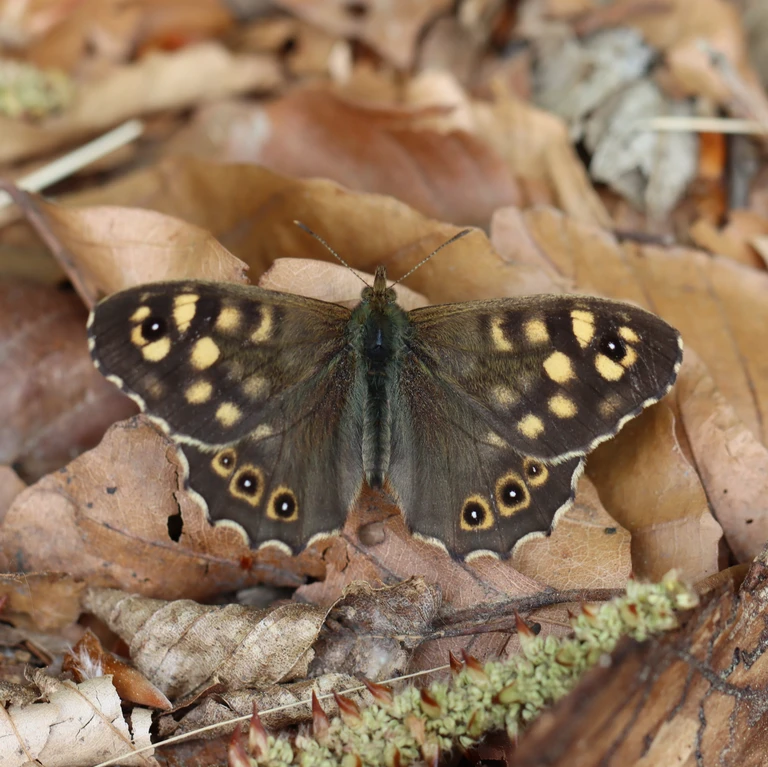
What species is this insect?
Pararge aegeria
